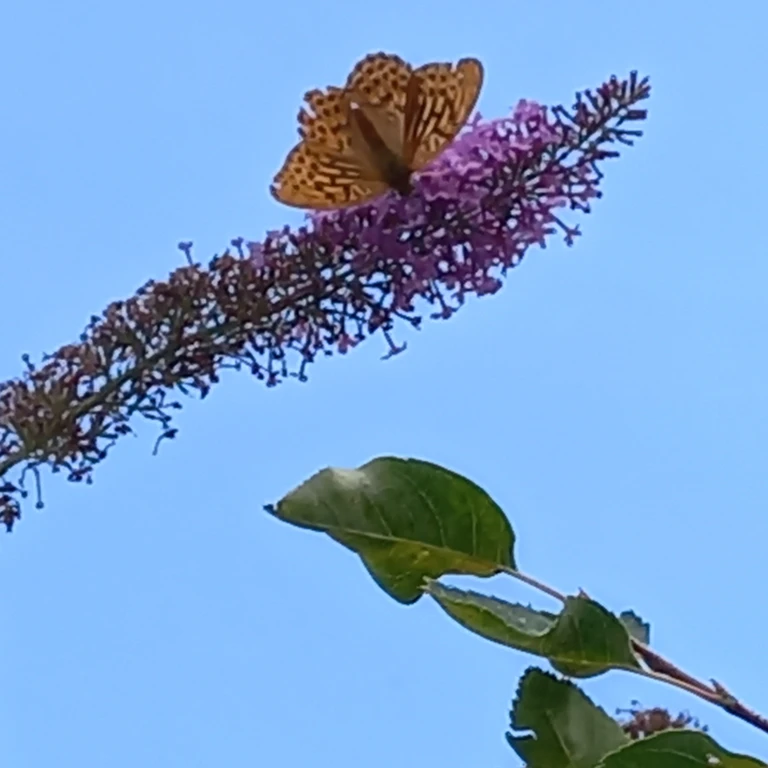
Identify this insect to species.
Argynnis paphia
